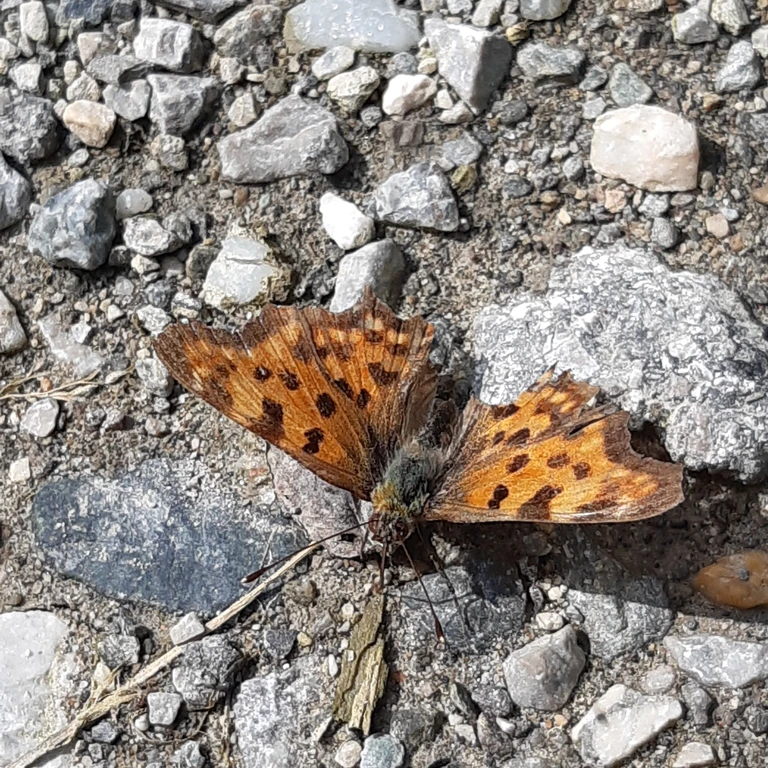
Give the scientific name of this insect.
Polygonia c-album
